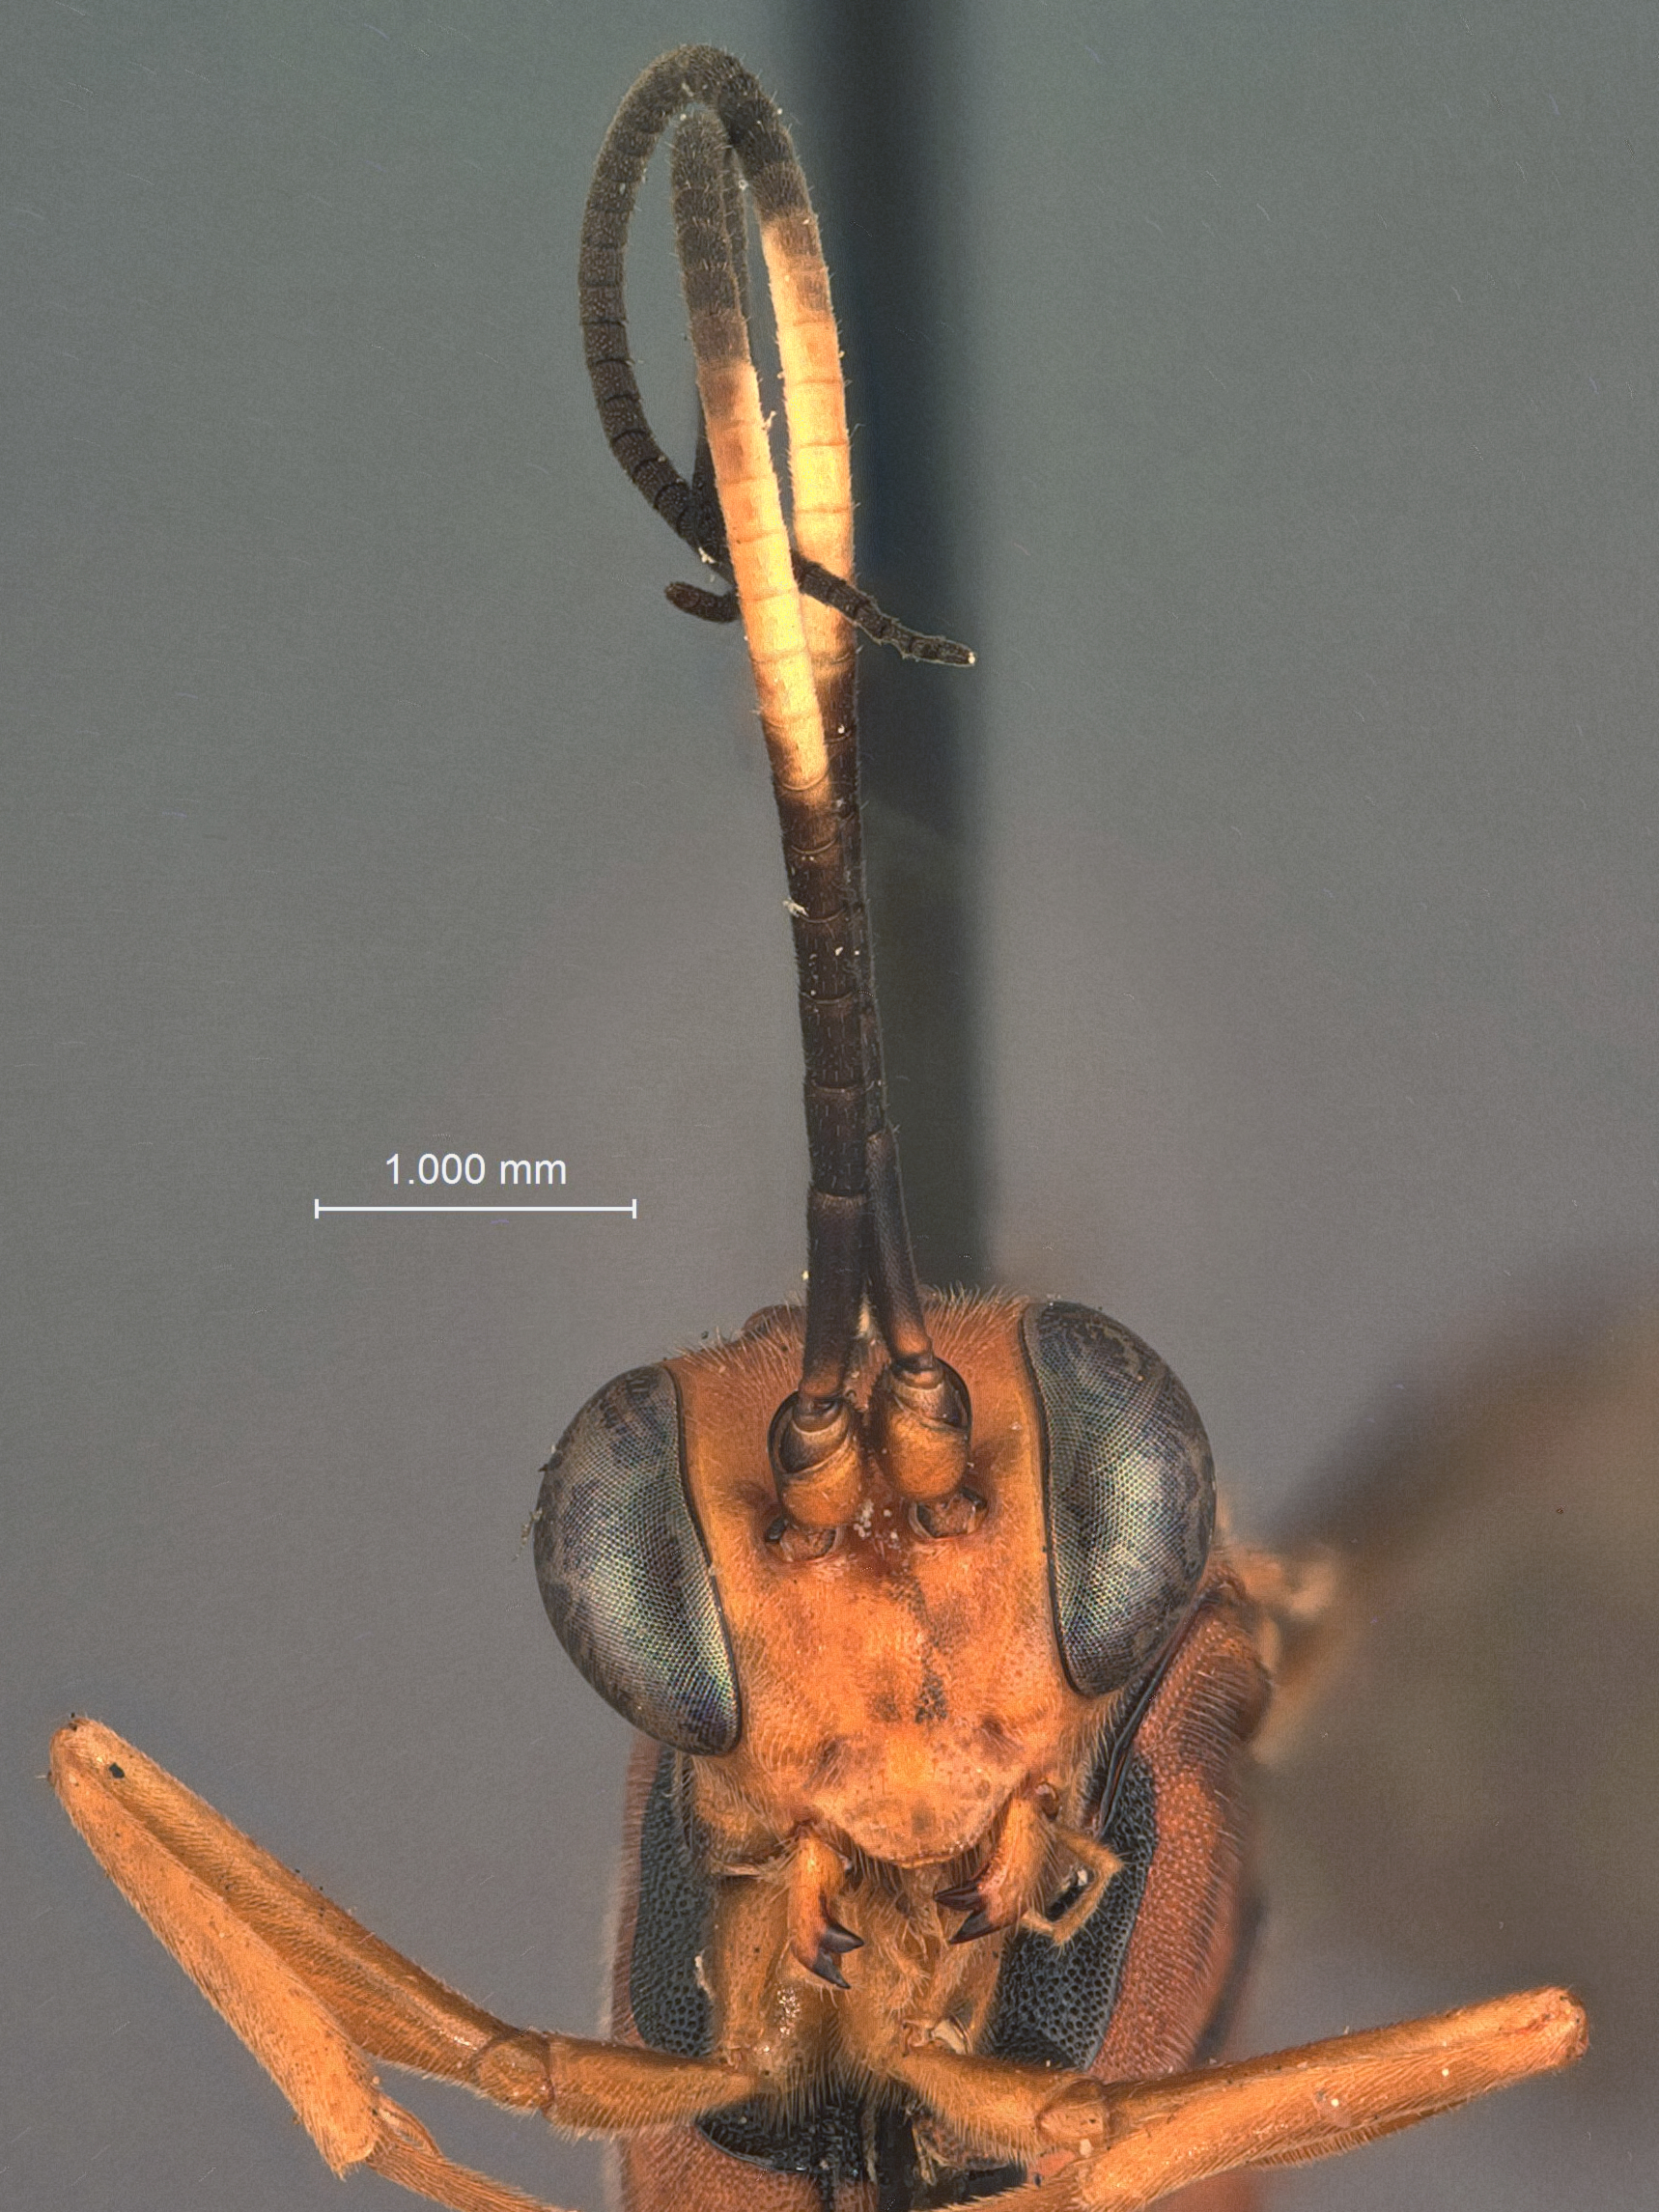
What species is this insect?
Exetastes angustoralis
